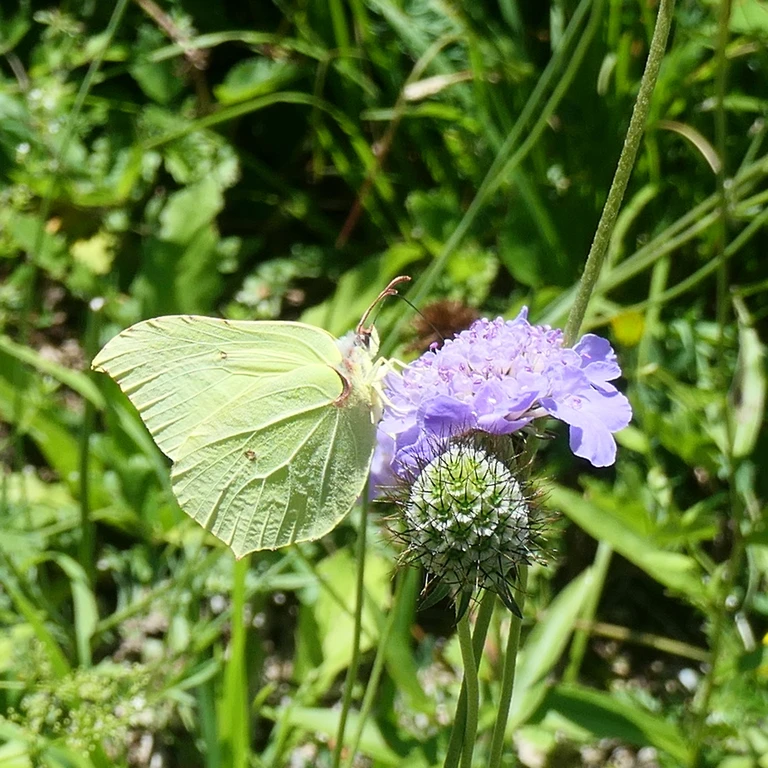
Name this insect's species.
Gonepteryx rhamni
